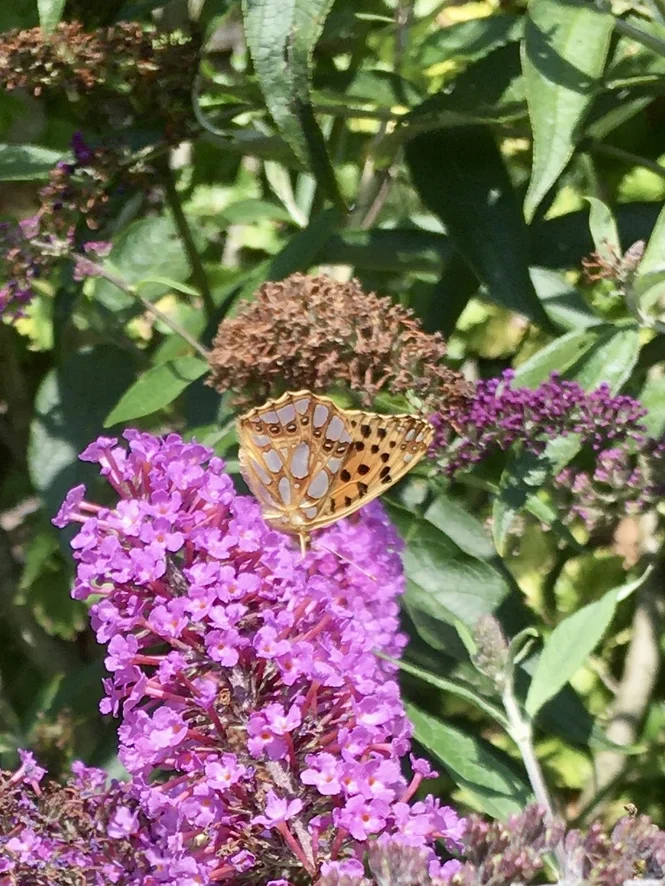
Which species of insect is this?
Issoria lathonia
